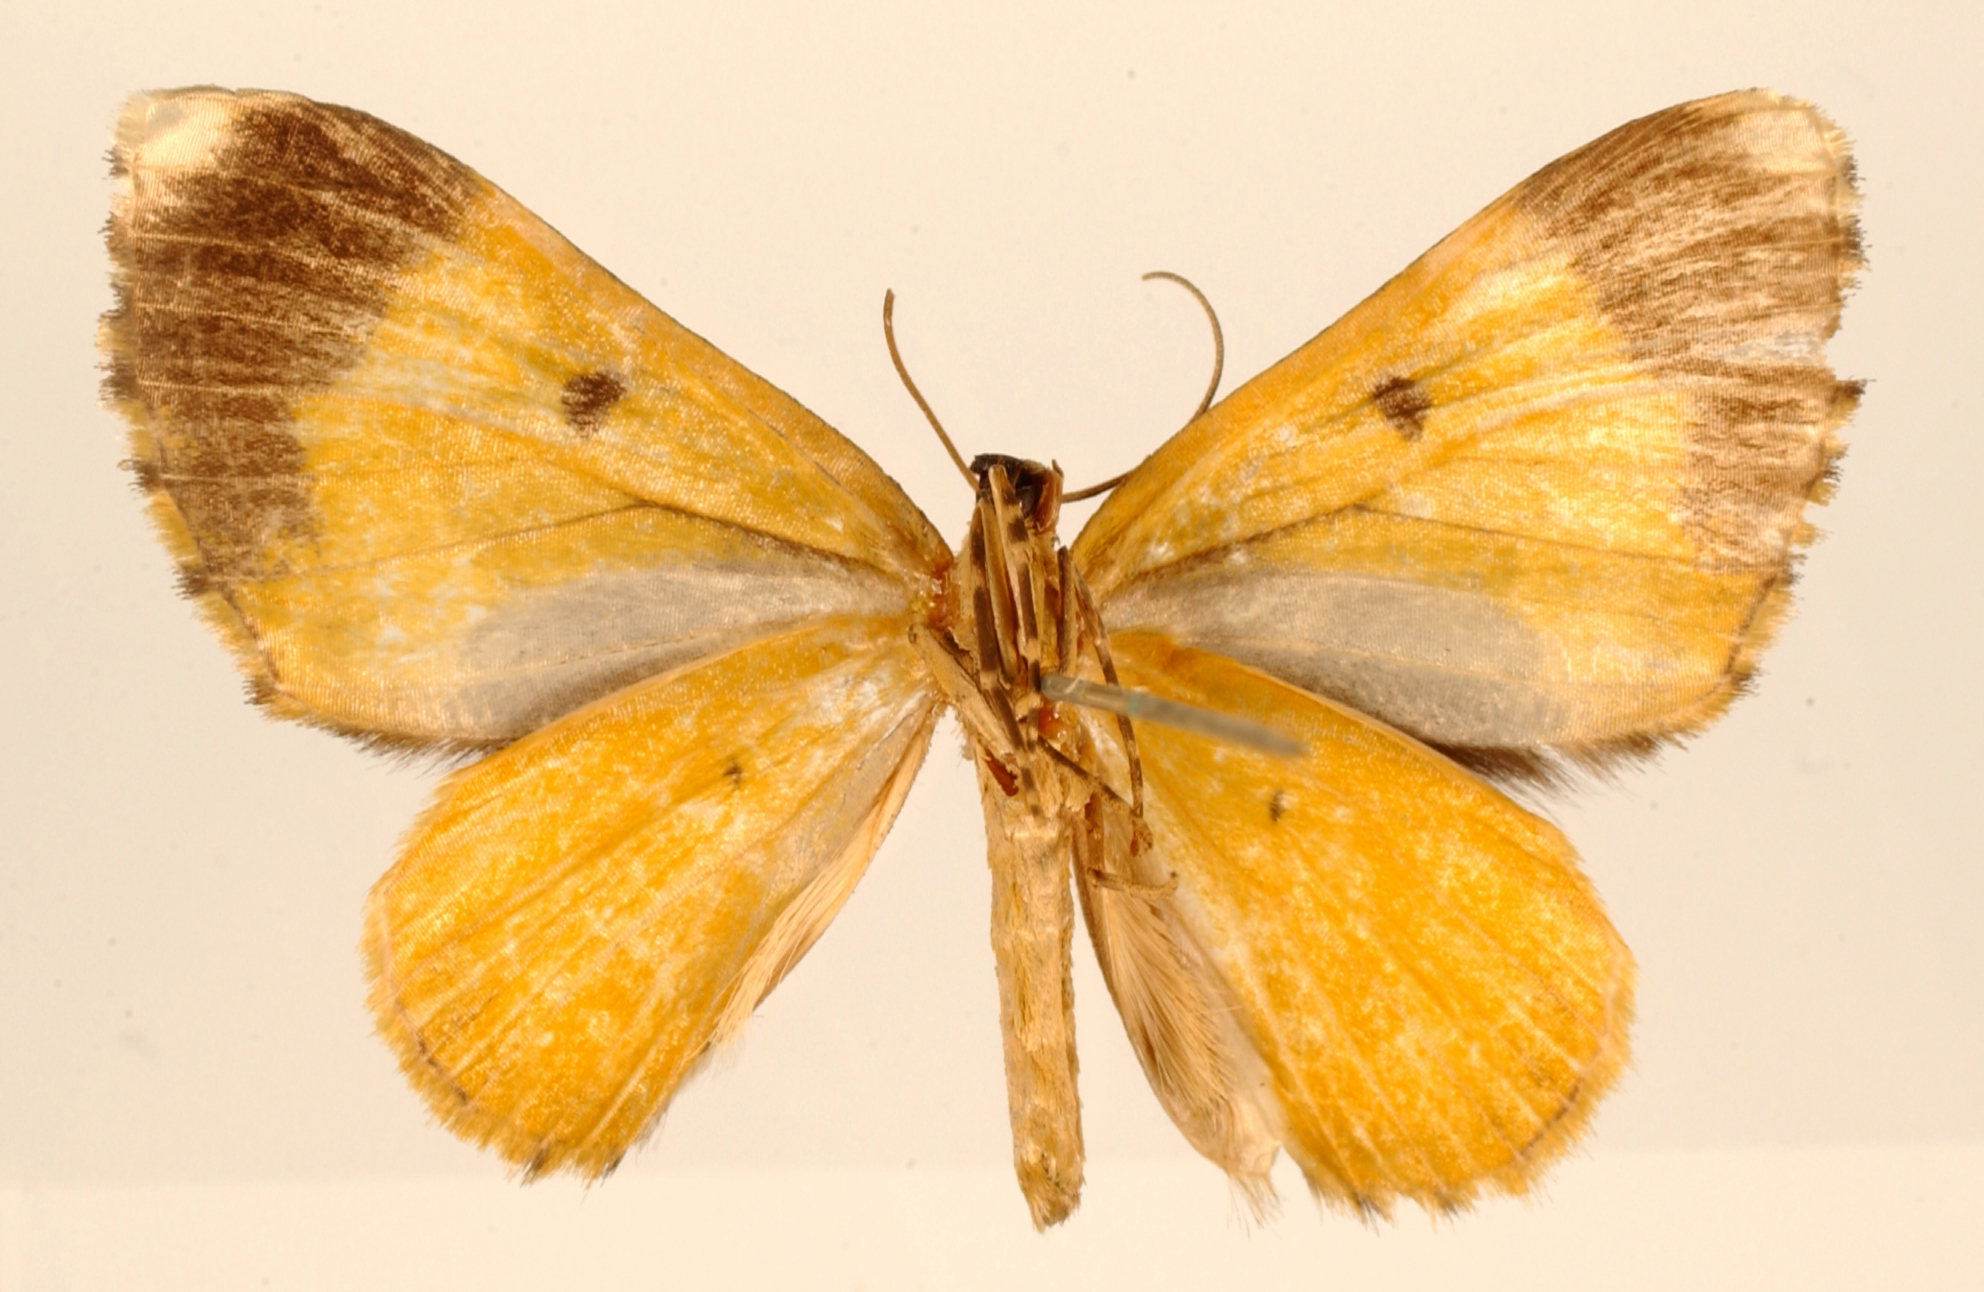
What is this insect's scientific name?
Cidaria postluteata
